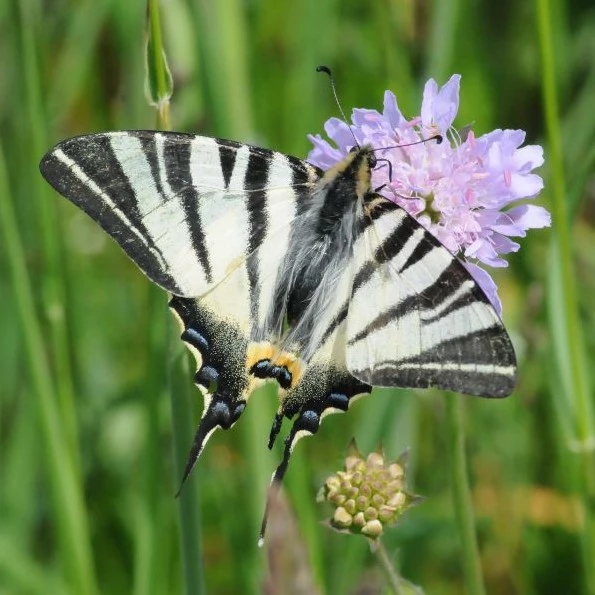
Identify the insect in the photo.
Iphiclides podalirius
